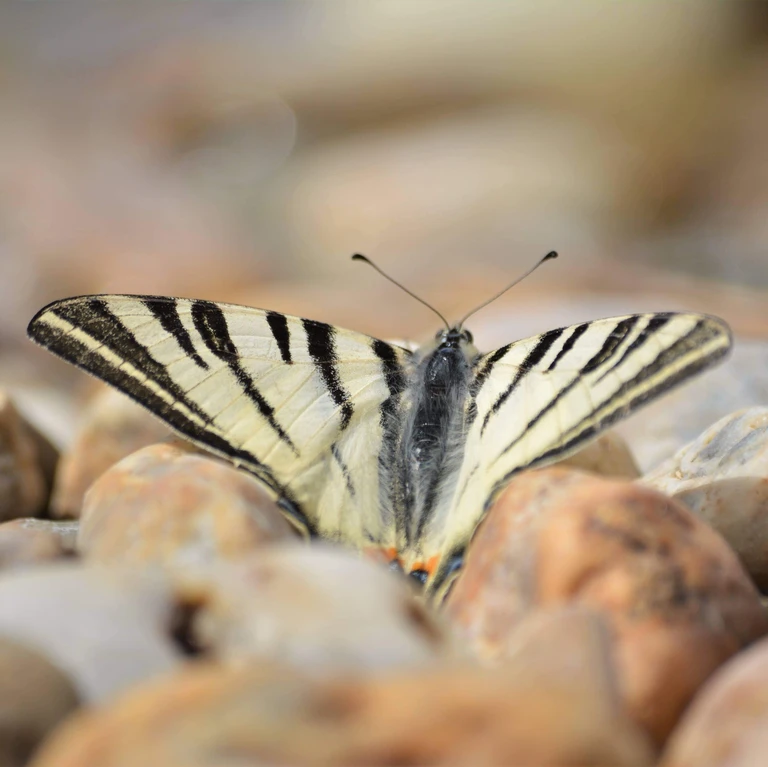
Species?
Iphiclides podalirius
